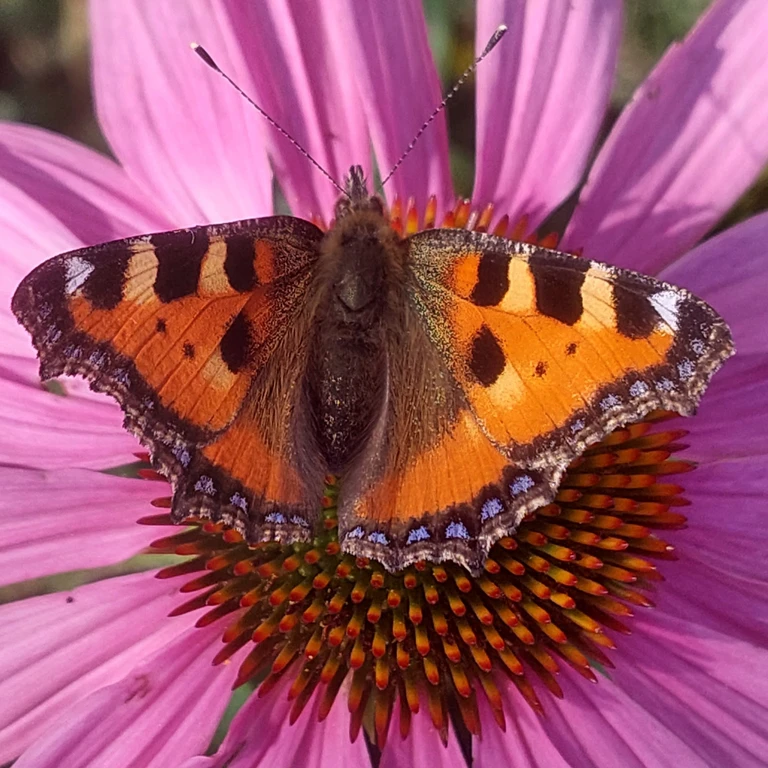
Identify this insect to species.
Aglais urticae
